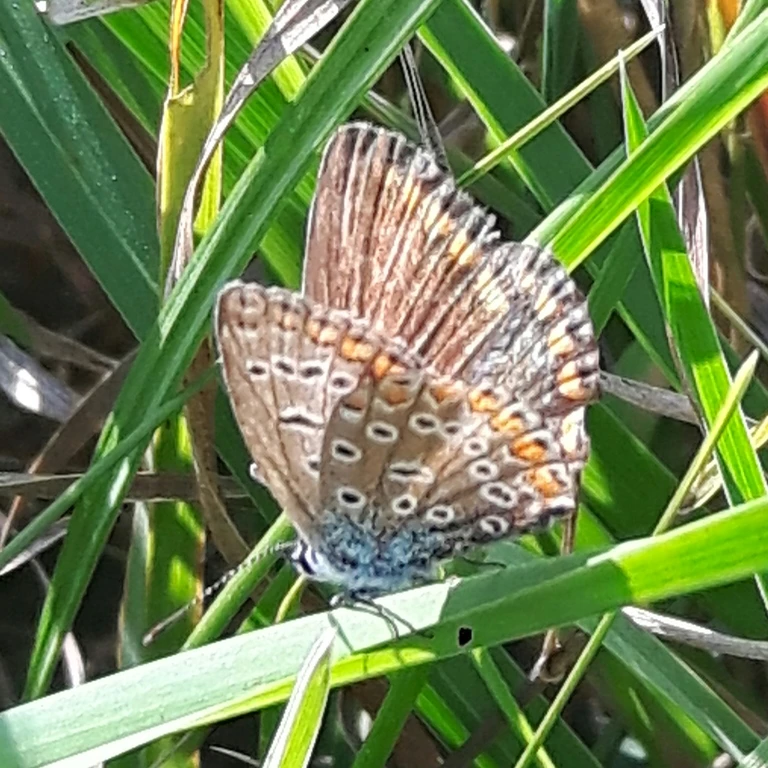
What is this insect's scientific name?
Polyommatus icarus
